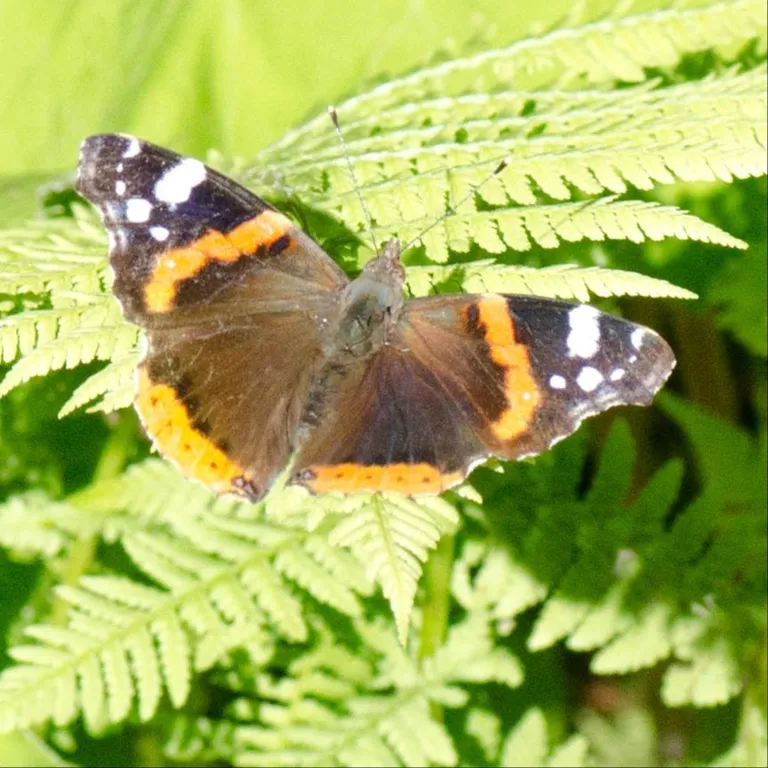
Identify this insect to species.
Vanessa atalanta
